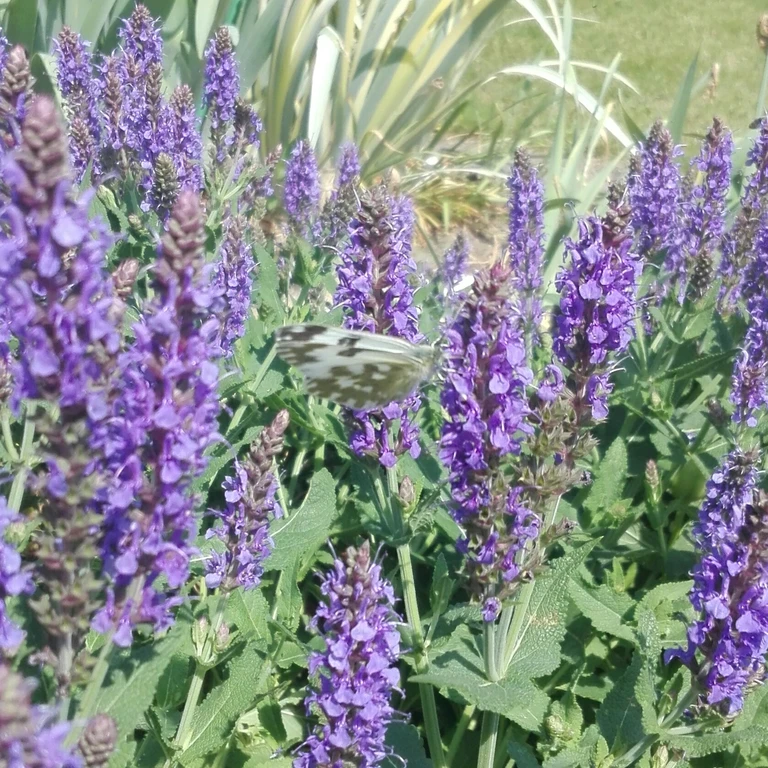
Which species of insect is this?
Pontia edusa
